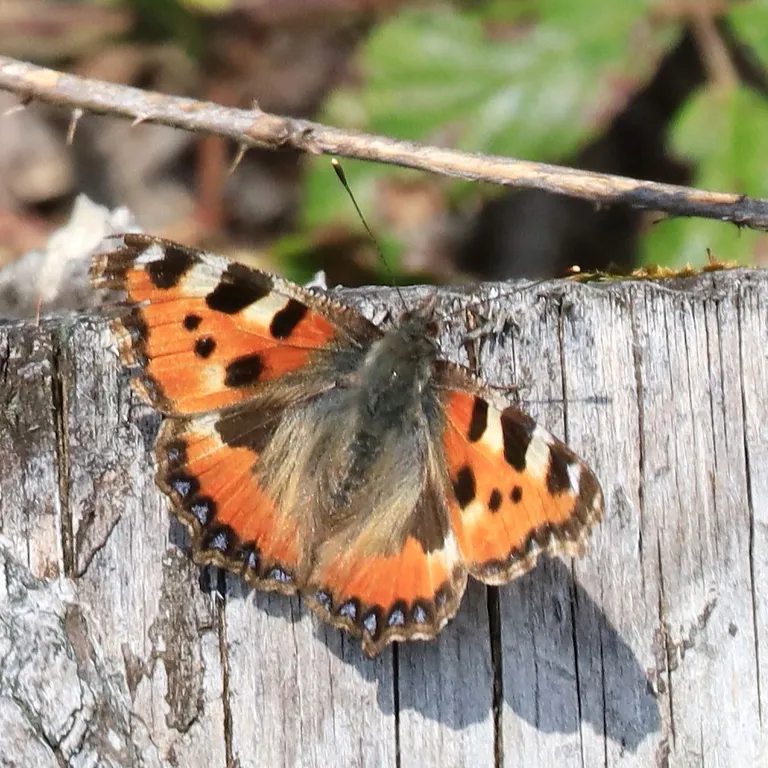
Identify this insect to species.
Aglais urticae
